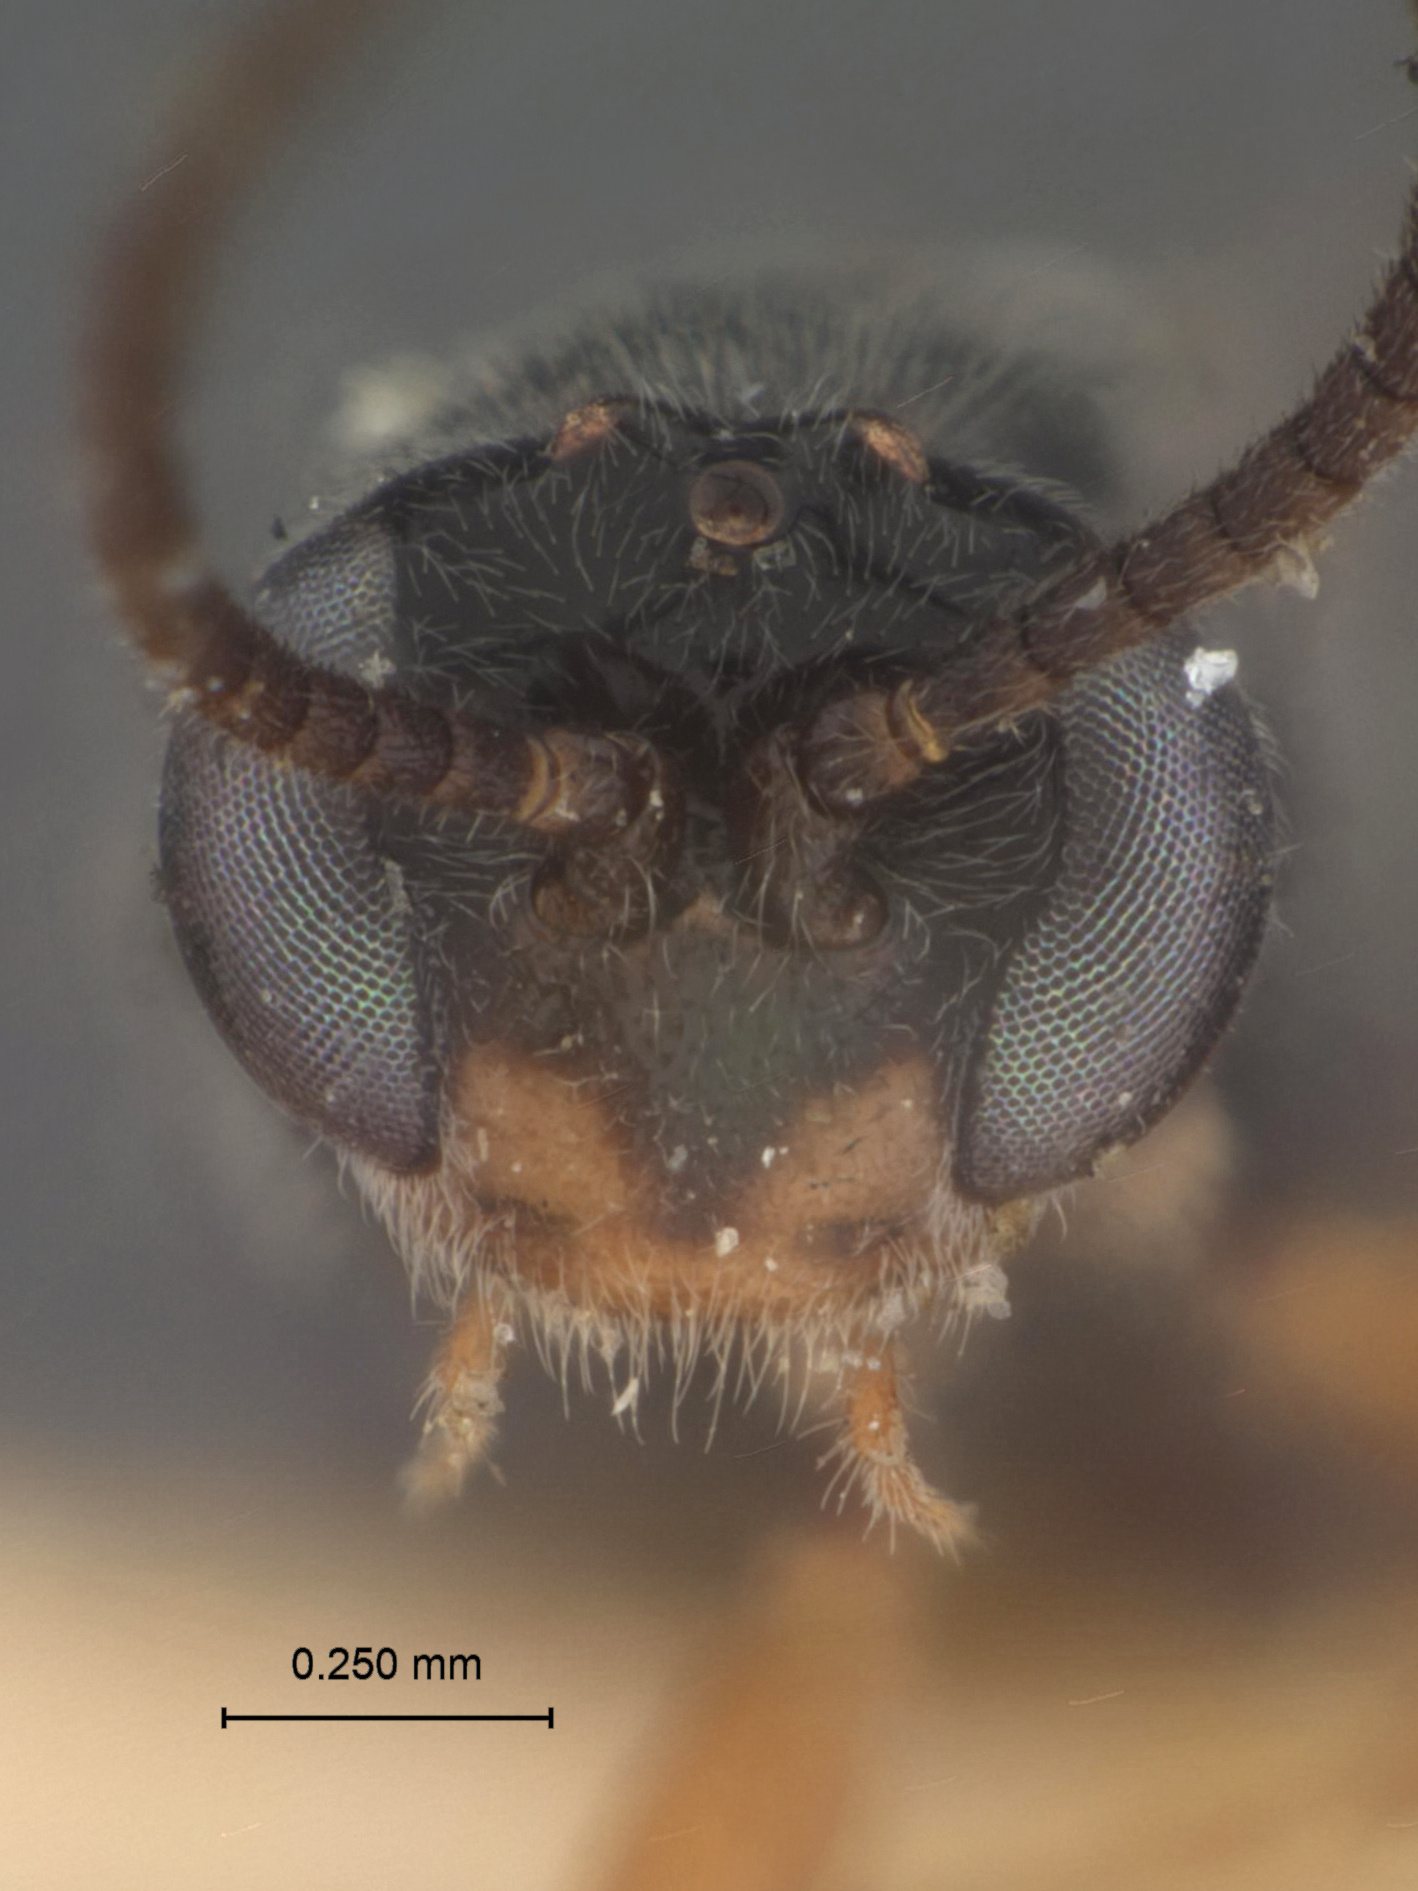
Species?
Chorinaeus funebris
